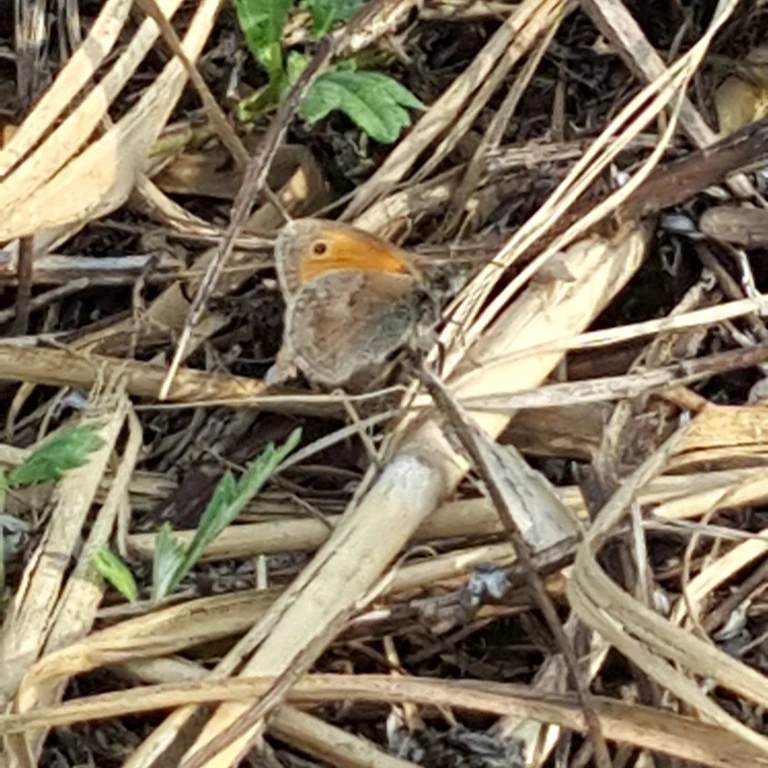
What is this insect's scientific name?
Coenonympha pamphilus
